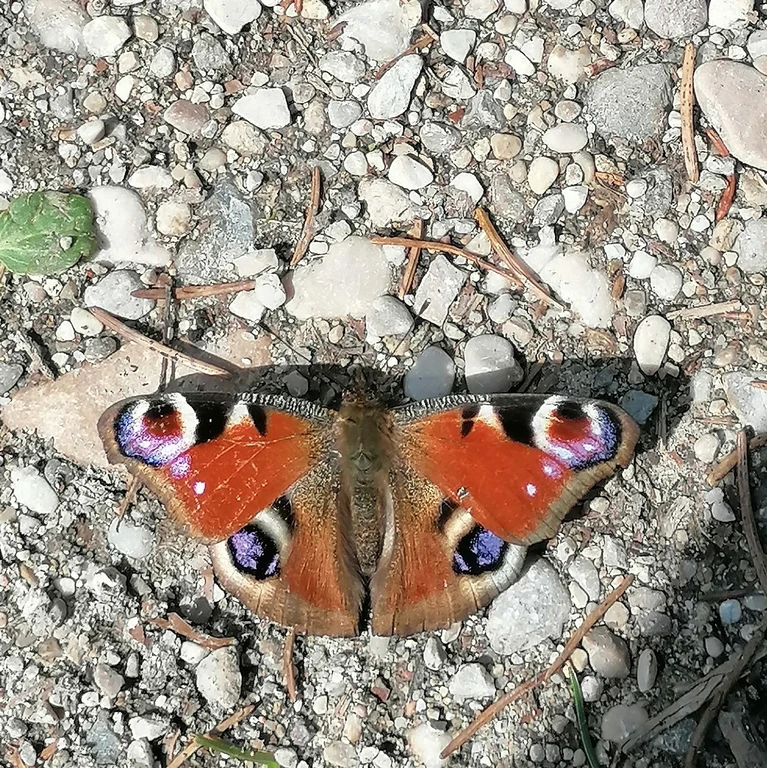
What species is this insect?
Aglais io
